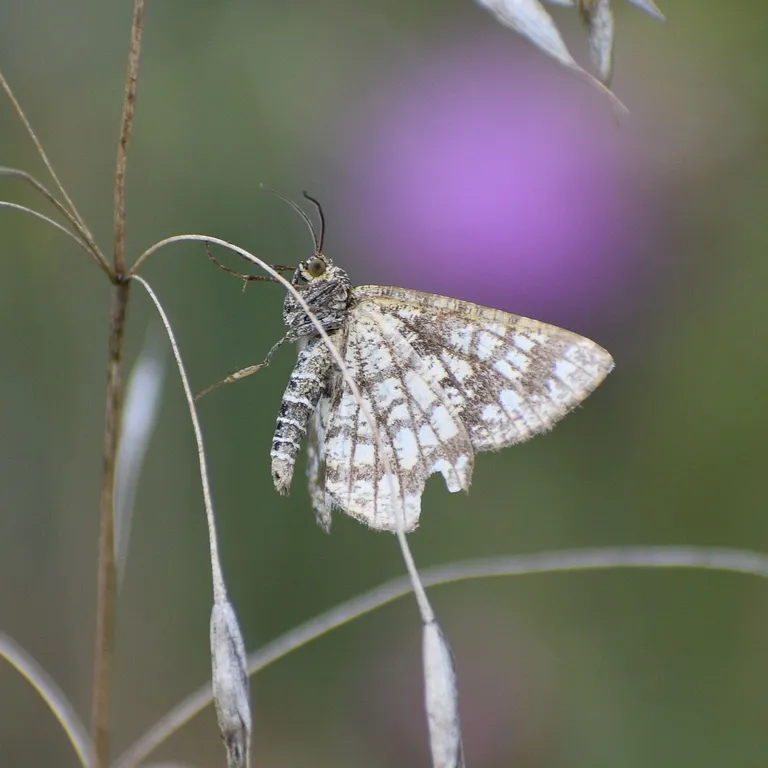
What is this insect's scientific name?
Chiasmia clathrata
